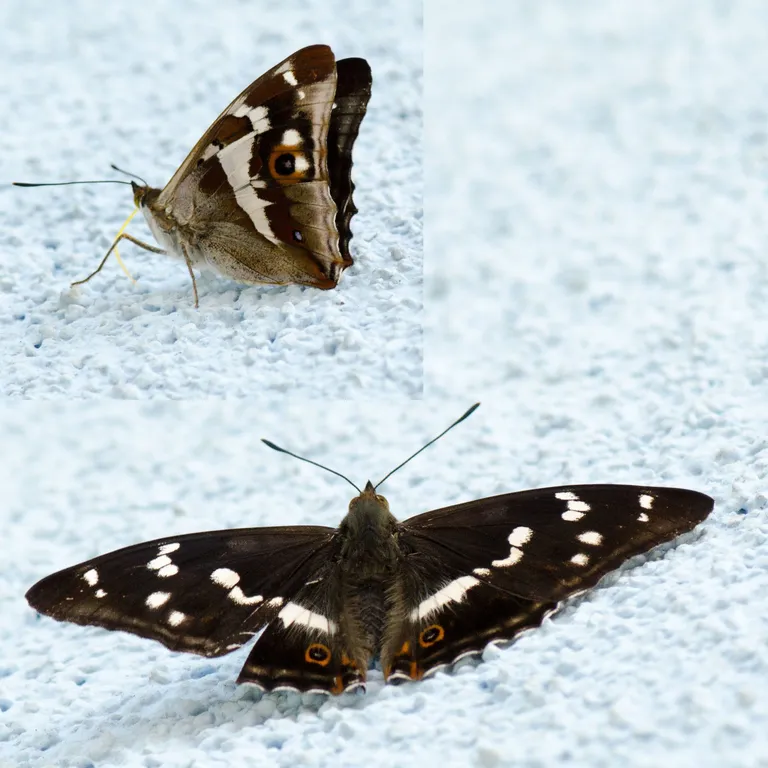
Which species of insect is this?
Apatura iris
